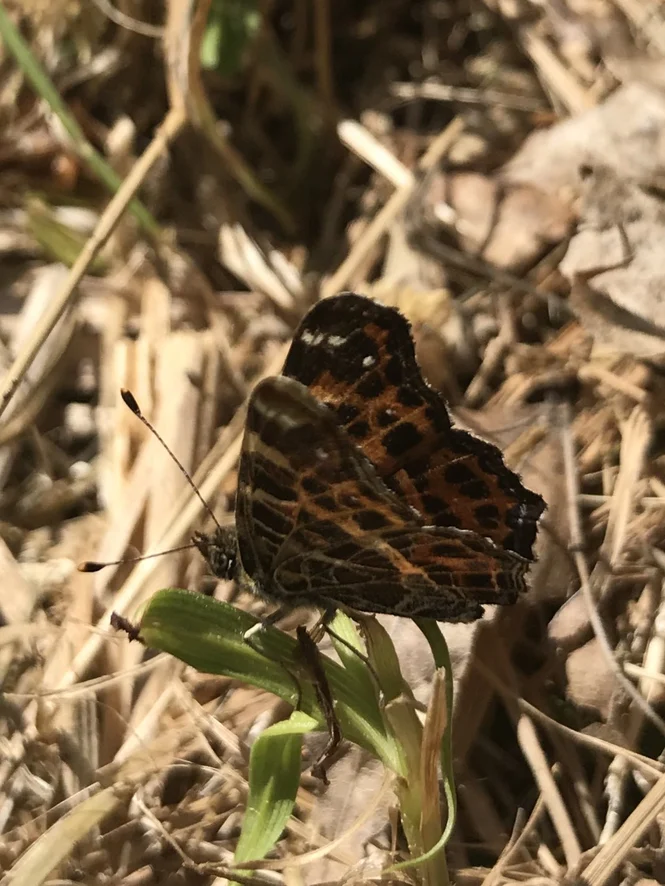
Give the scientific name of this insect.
Araschnia levana
